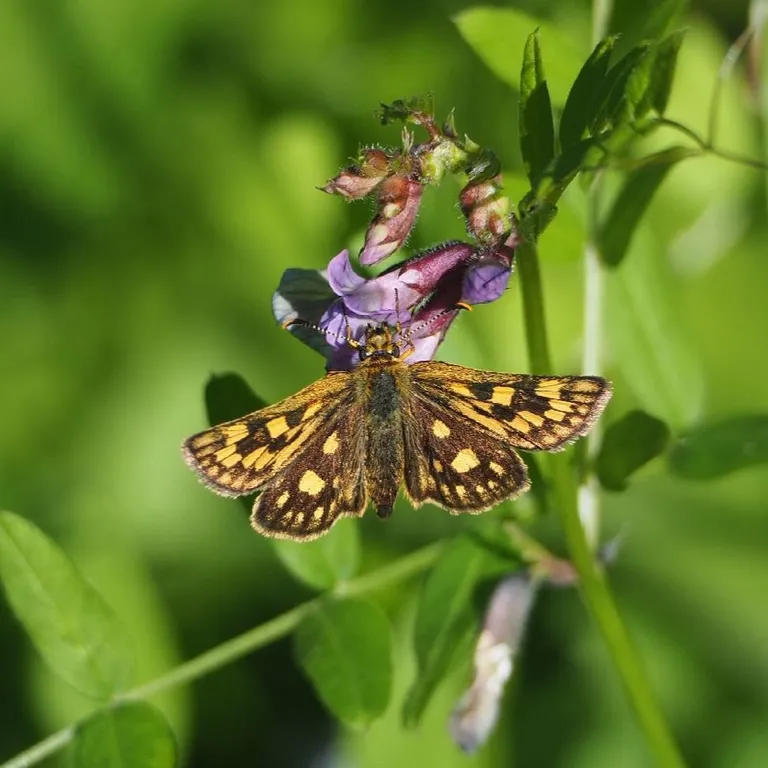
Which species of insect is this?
Carterocephalus palaemon
